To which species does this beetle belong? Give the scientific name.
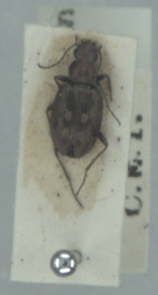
Bembidion litorale
